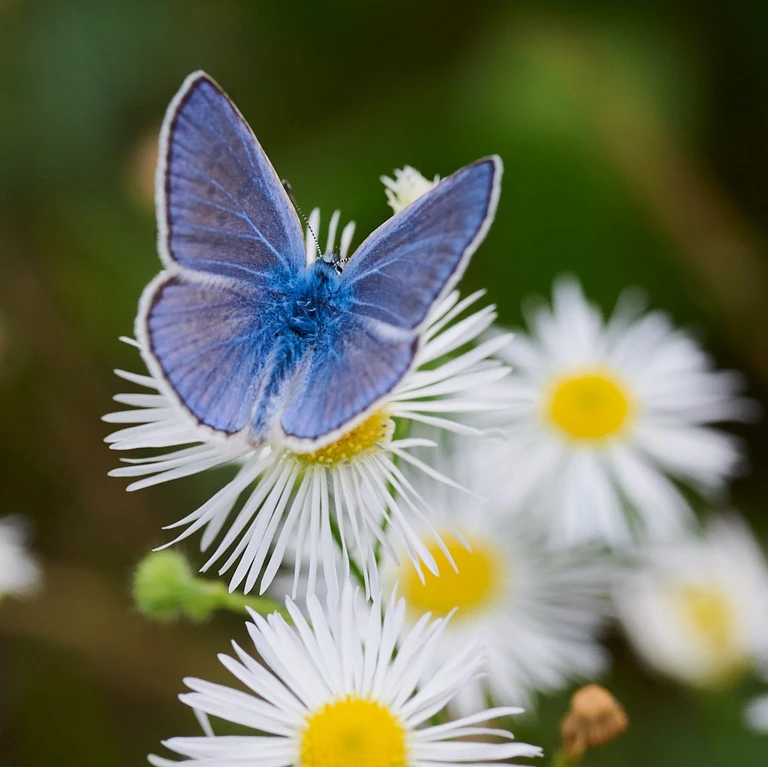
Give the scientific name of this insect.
Polyommatus icarus
